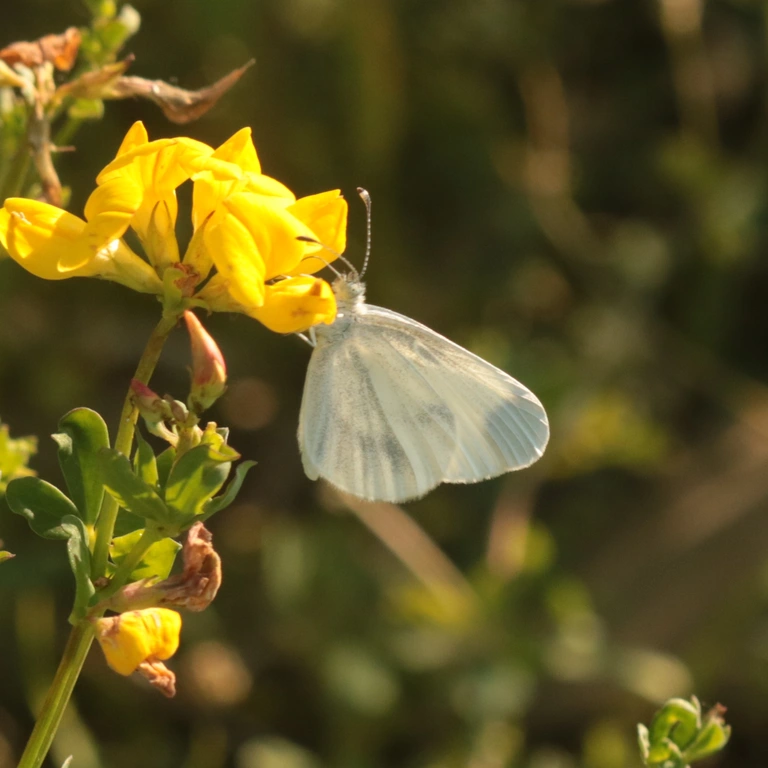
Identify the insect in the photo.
Leptidea sinapis/juvernica
